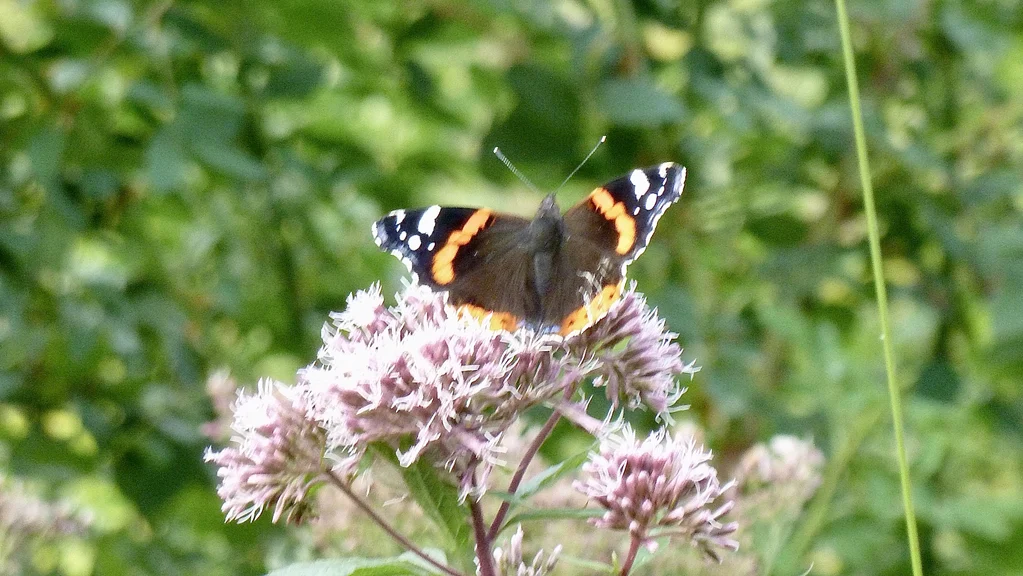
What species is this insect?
Vanessa atalanta
